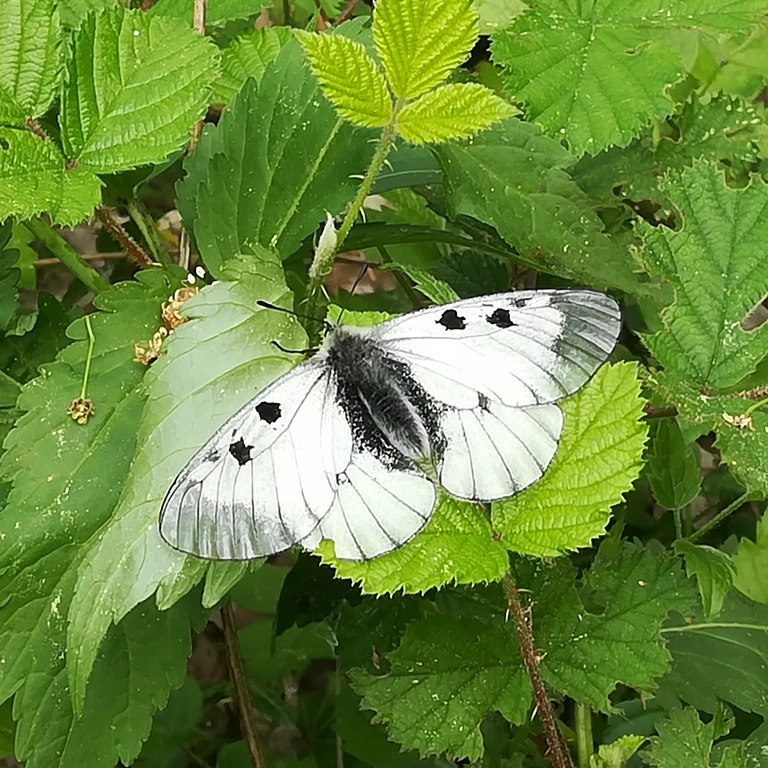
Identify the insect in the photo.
Parnassius mnemosyne
